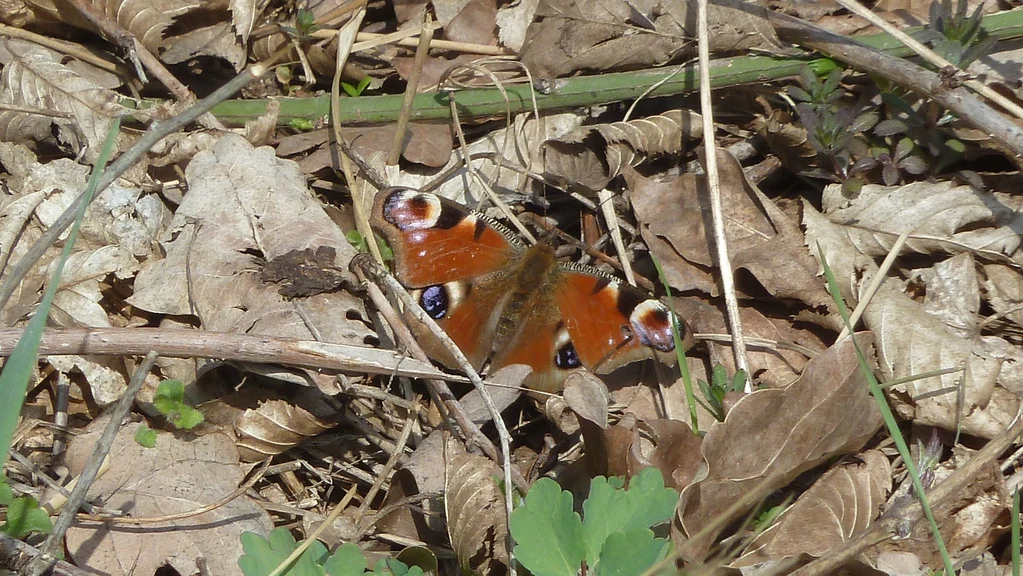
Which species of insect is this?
Aglais io
